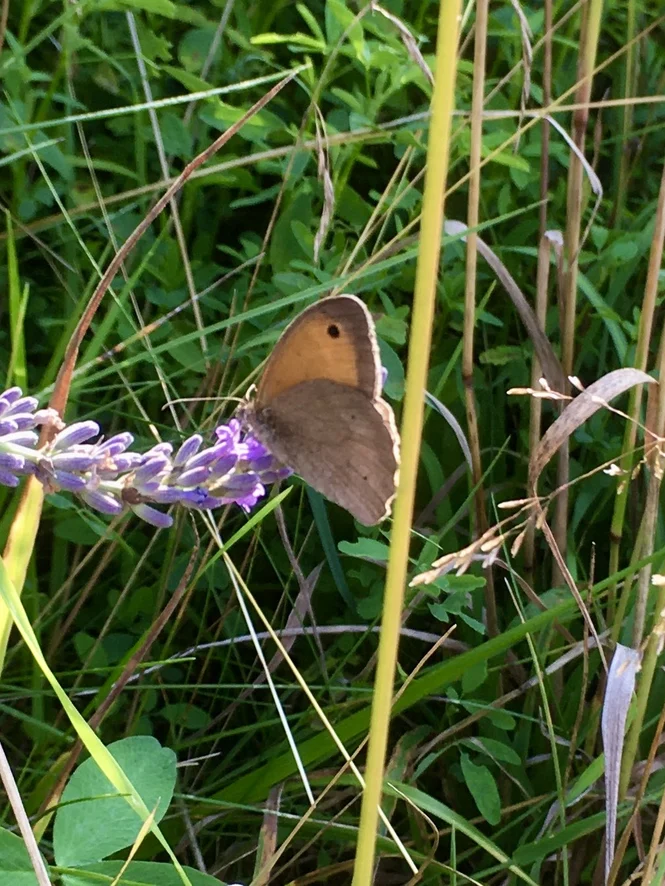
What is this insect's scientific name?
Maniola jurtina
